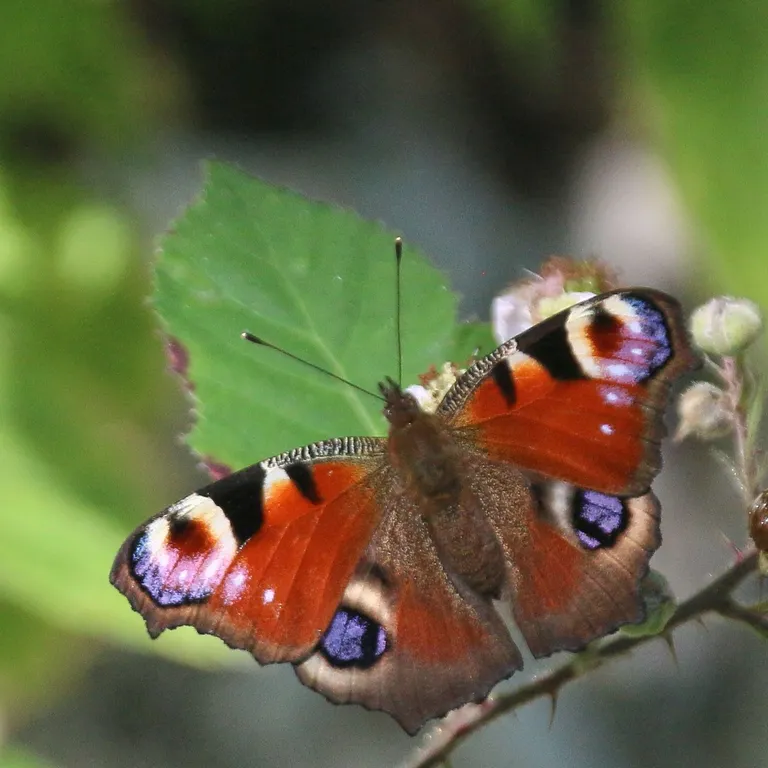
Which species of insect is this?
Aglais io
